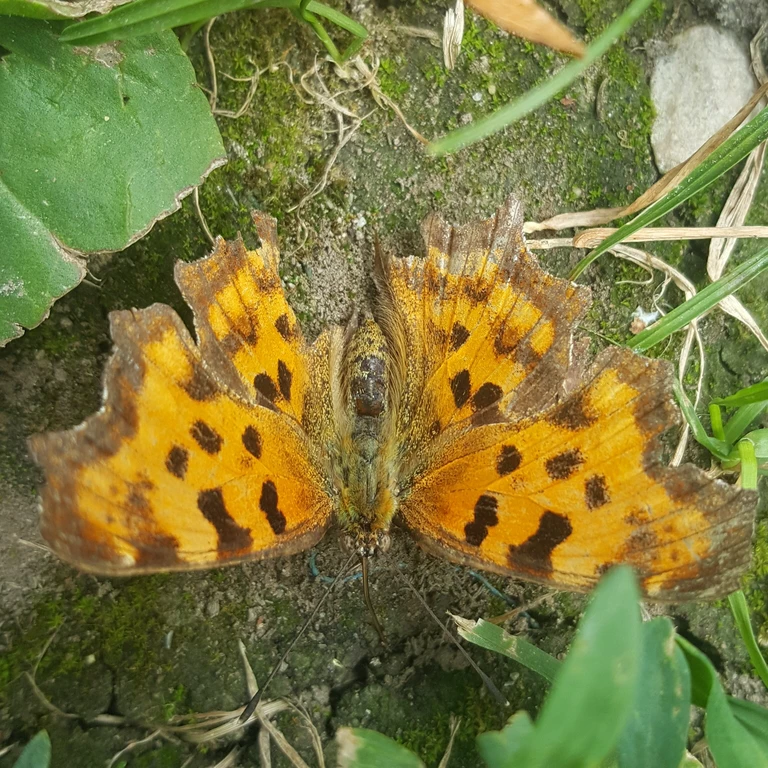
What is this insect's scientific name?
Polygonia c-album
